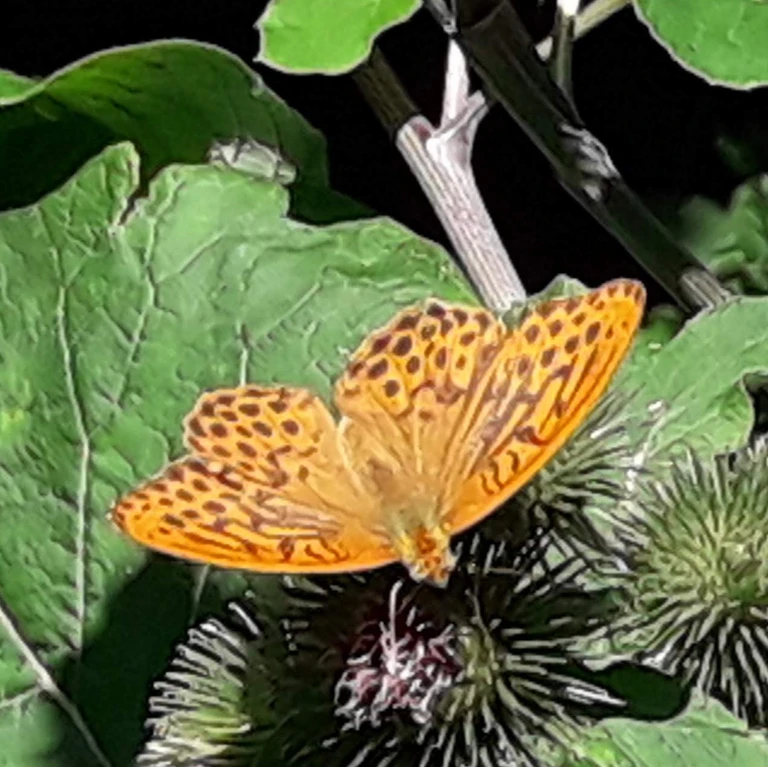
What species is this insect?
Argynnis paphia
